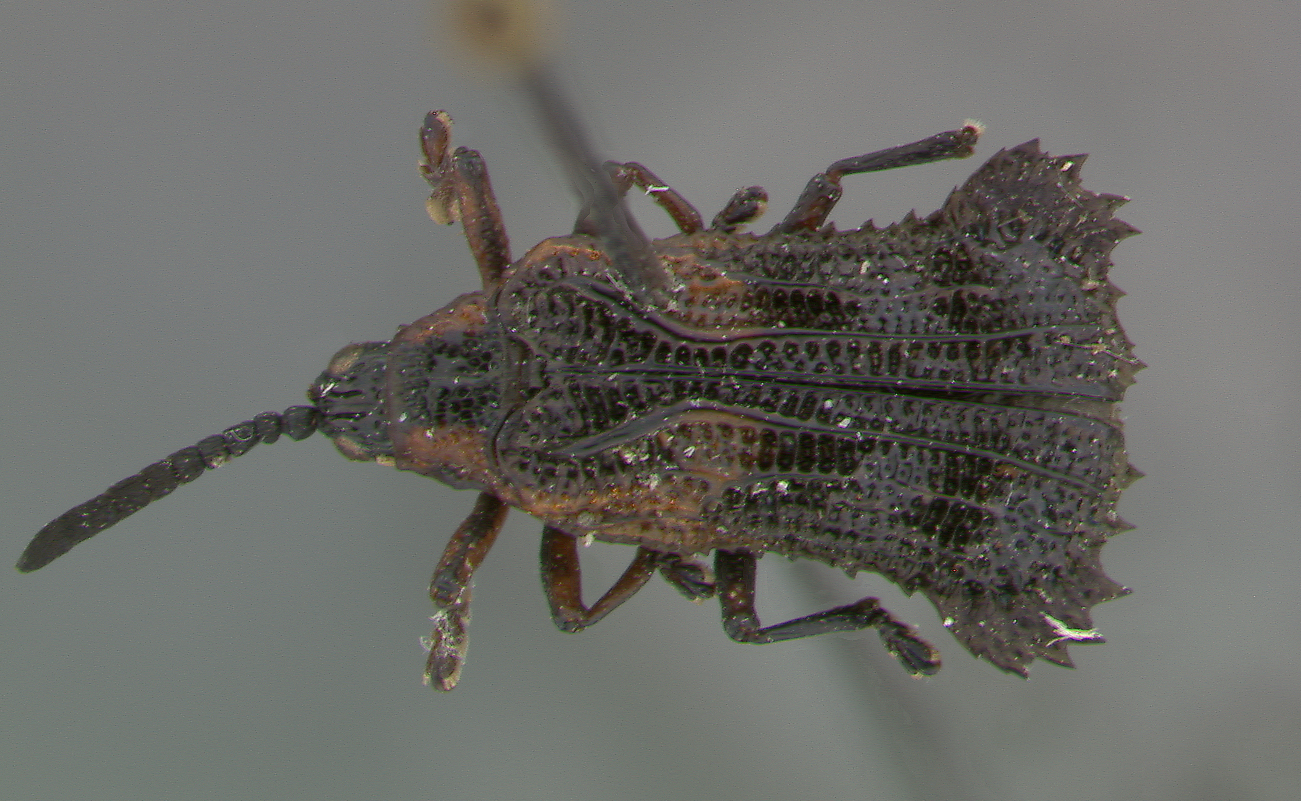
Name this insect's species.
Euprionota bruchi
